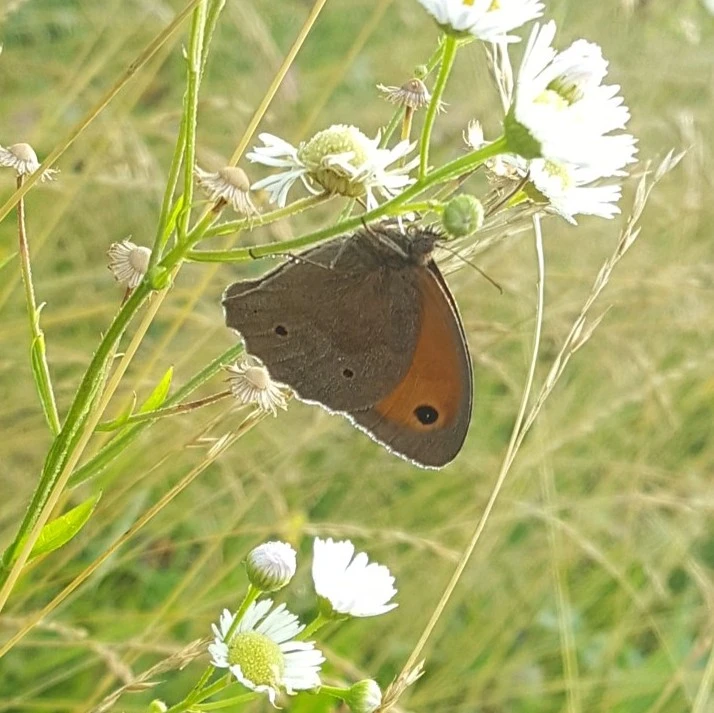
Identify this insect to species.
Maniola jurtina
